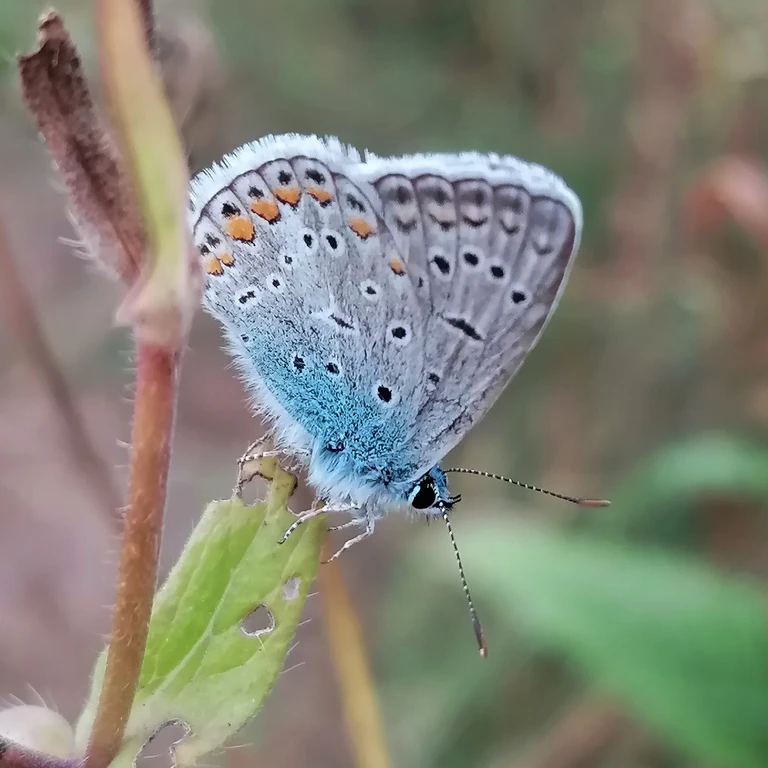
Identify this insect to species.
Polyommatus icarus
